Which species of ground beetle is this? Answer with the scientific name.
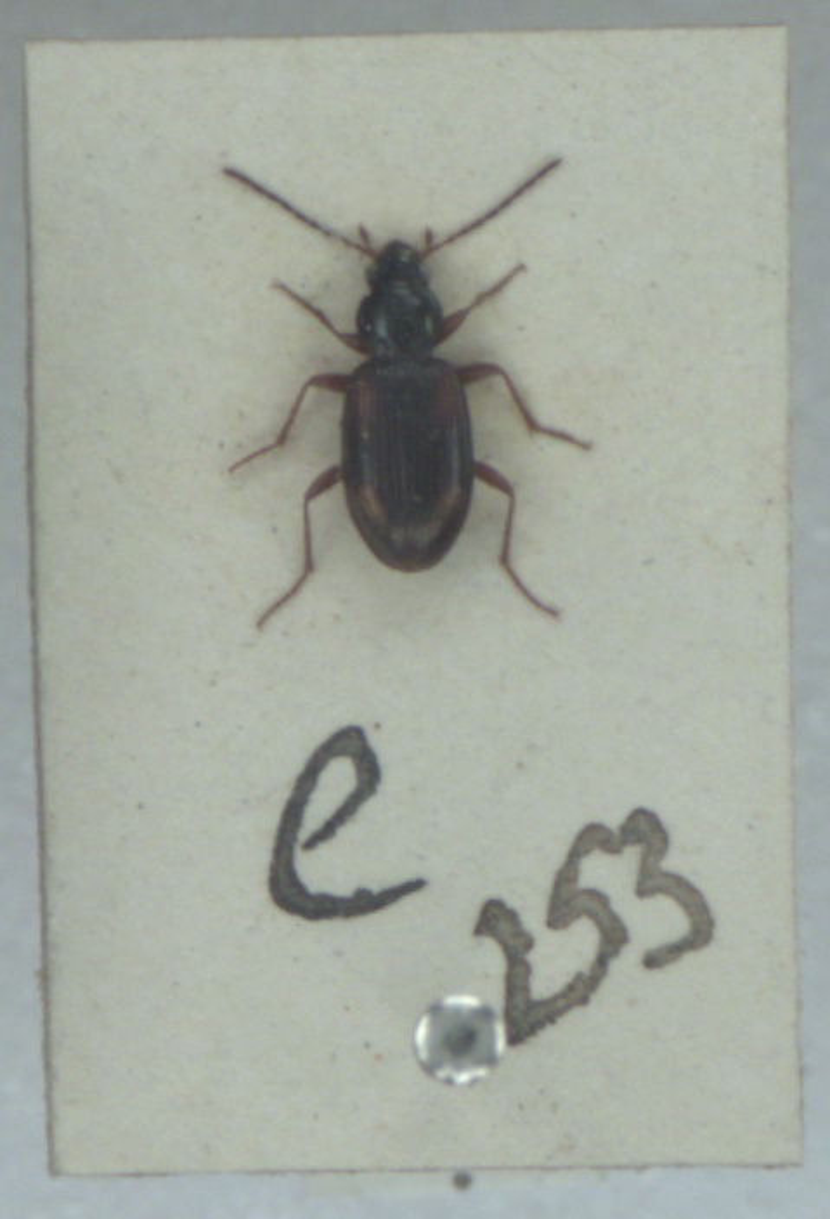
Bembidion tetracolum
